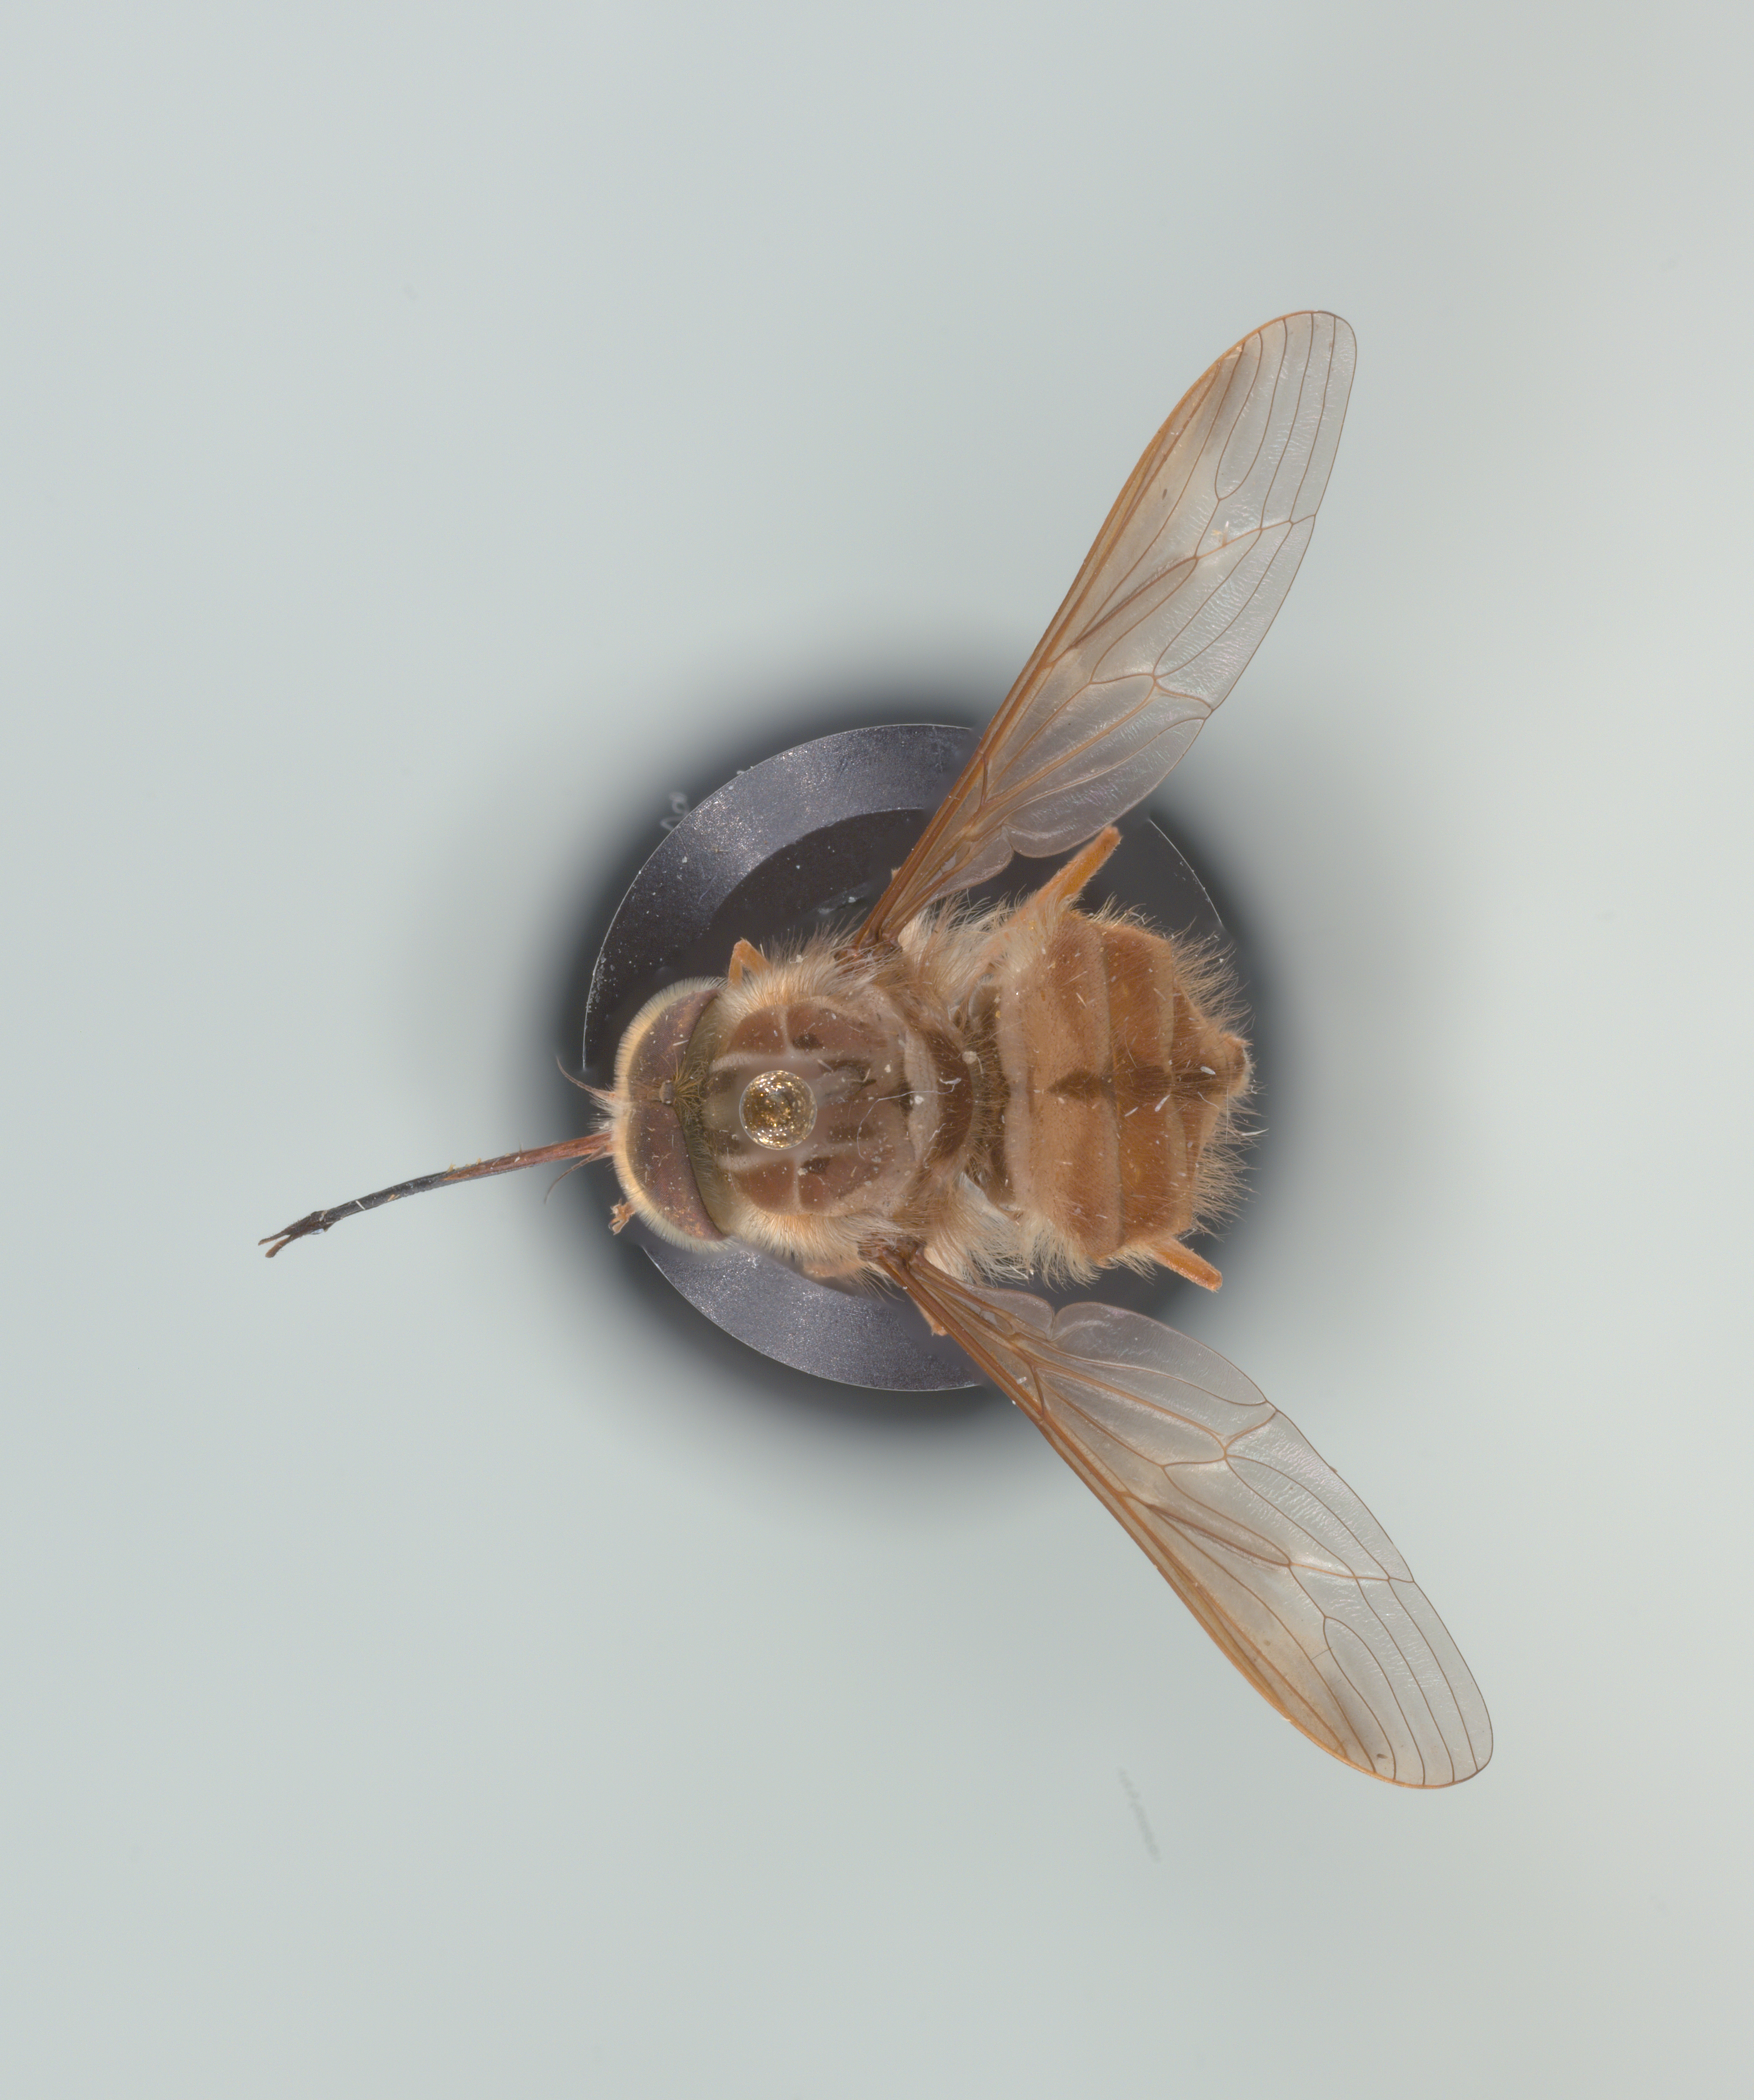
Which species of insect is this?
Hirmoneura nubipennis (also Trichophthalma nubipennis)
